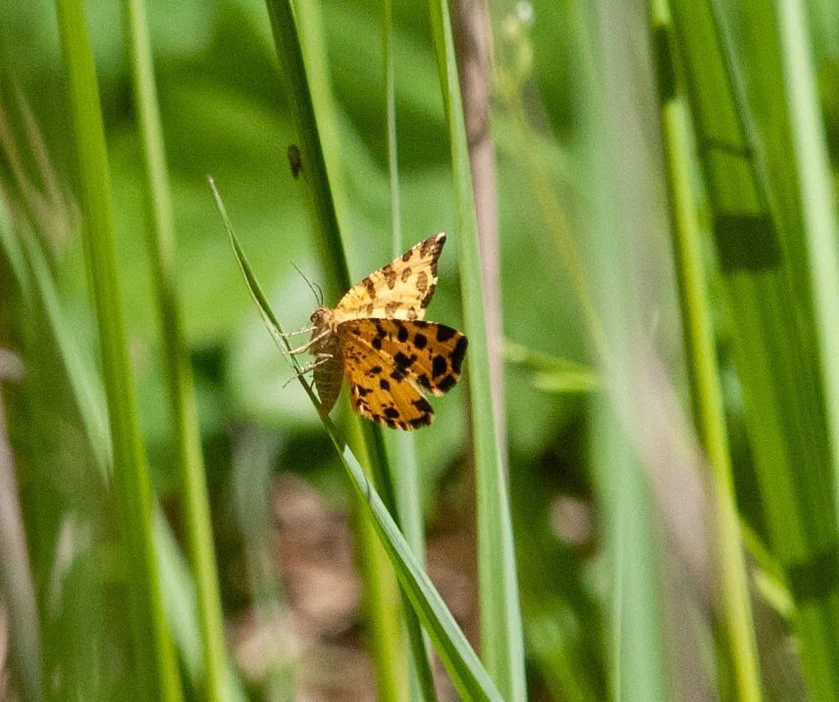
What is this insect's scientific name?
Pseudopanthera macularia
